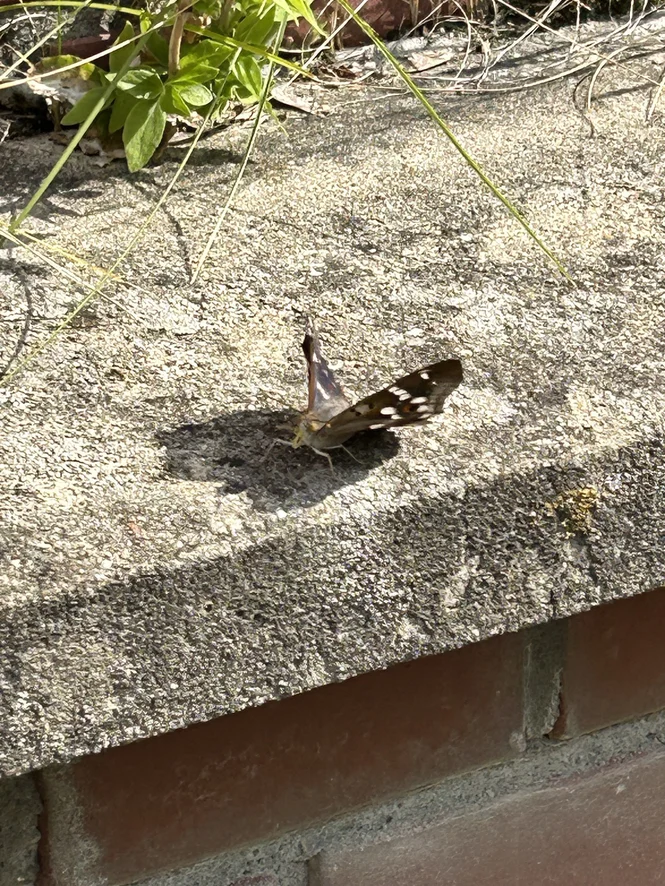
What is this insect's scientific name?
Apatura ilia
